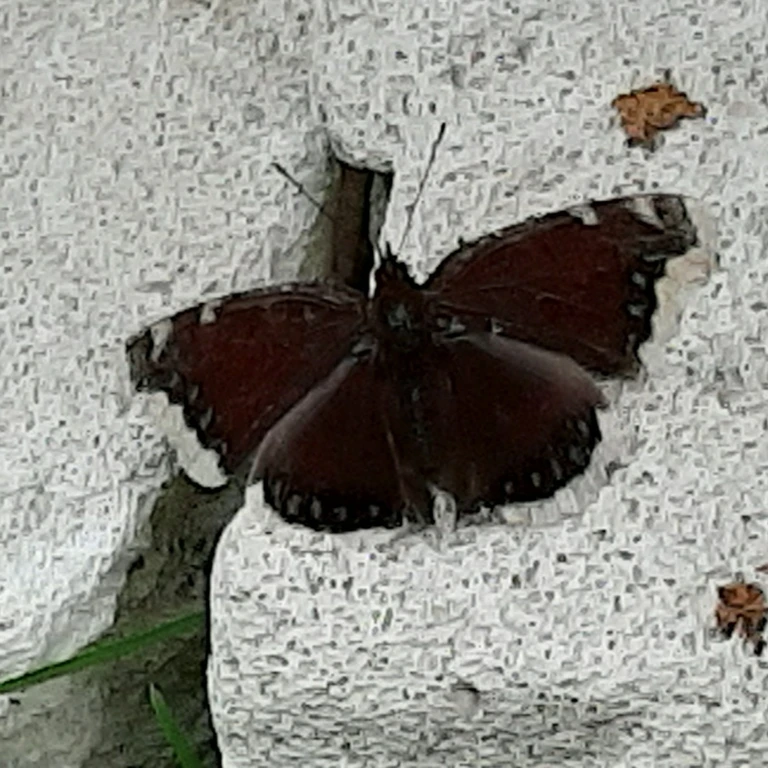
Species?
Nymphalis antiopa
